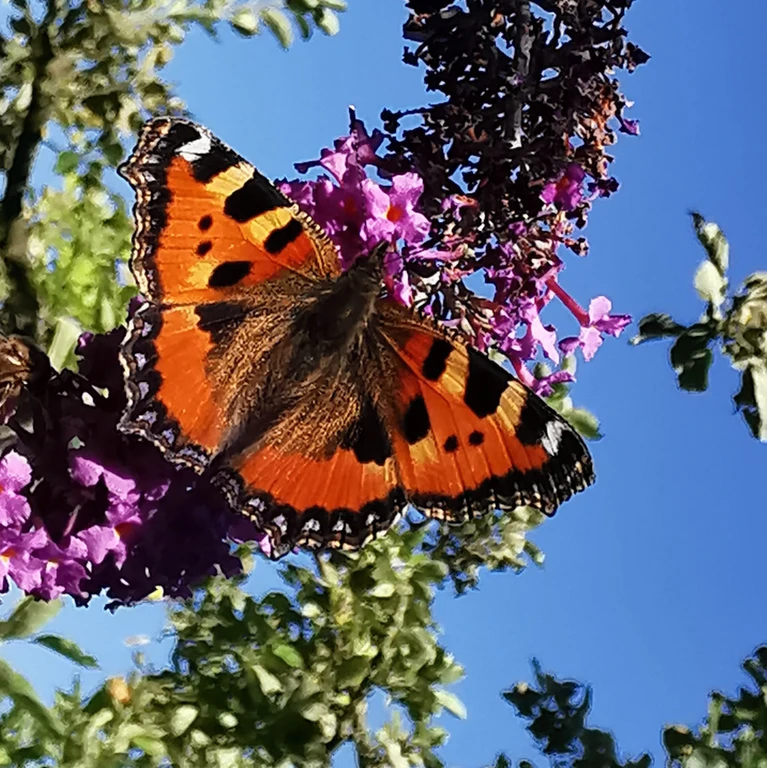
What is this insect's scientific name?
Aglais urticae
